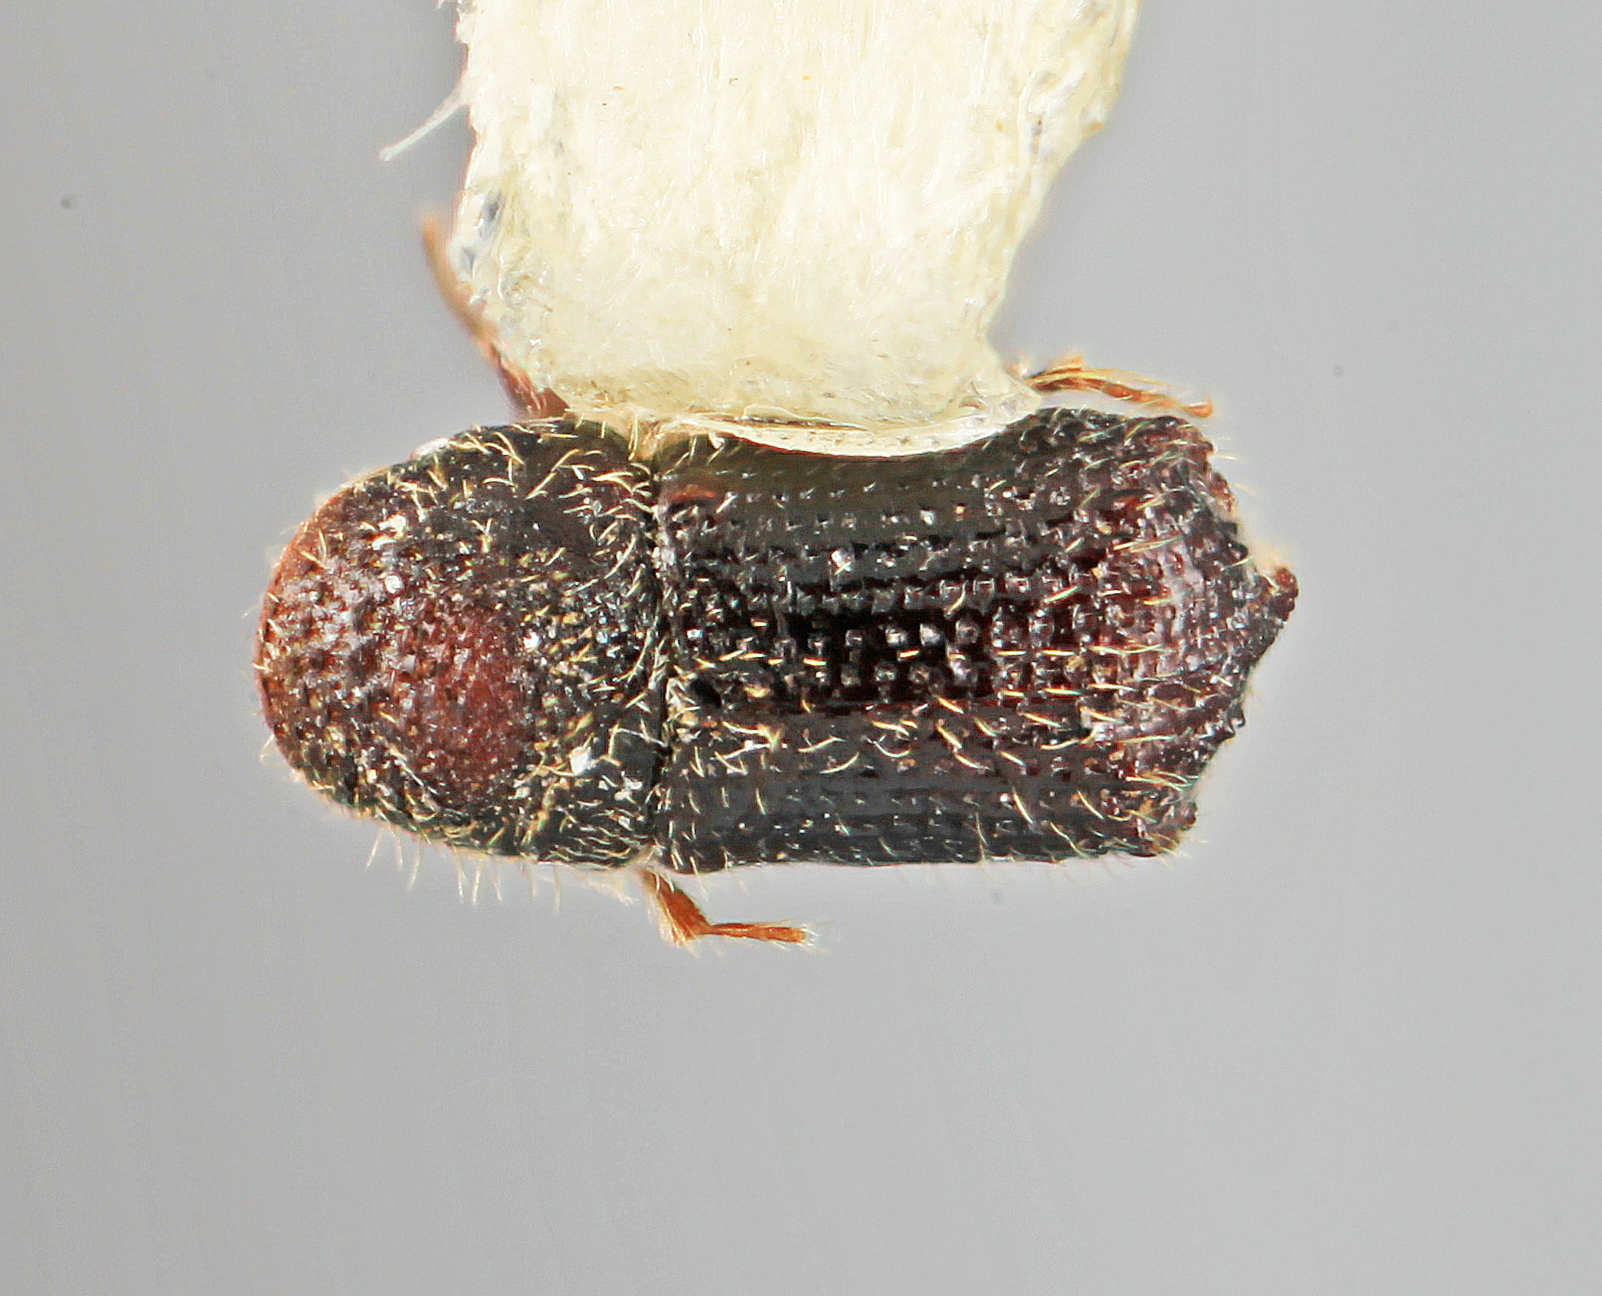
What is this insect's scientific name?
Phloeocleptus spicatus
